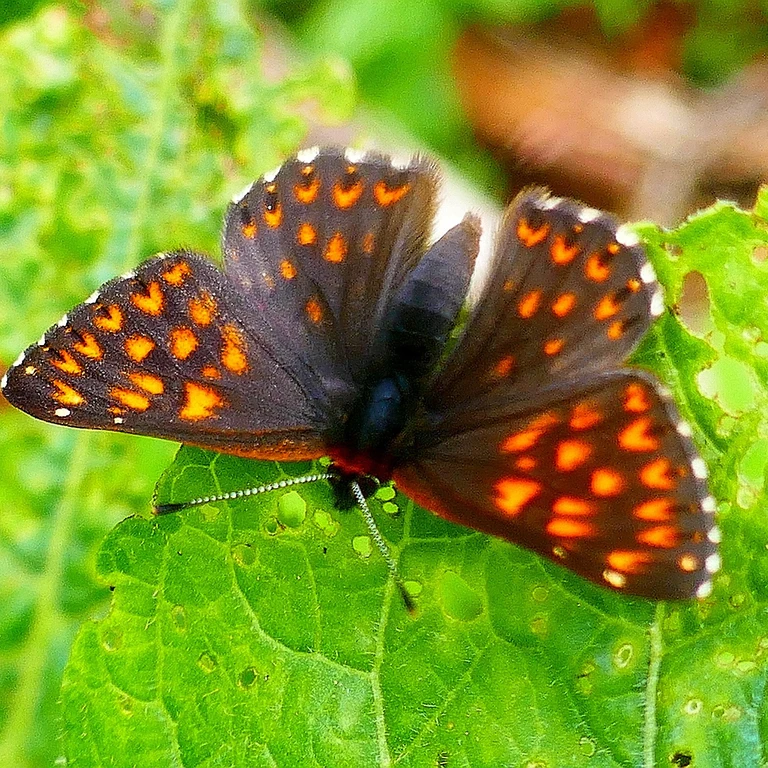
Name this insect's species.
Hamearis lucina
